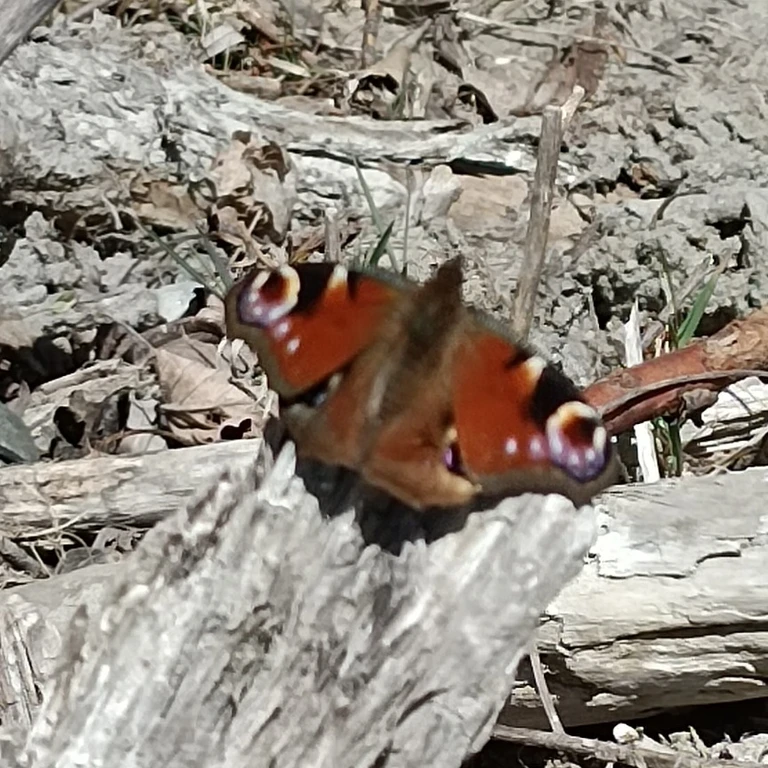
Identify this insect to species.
Aglais io
